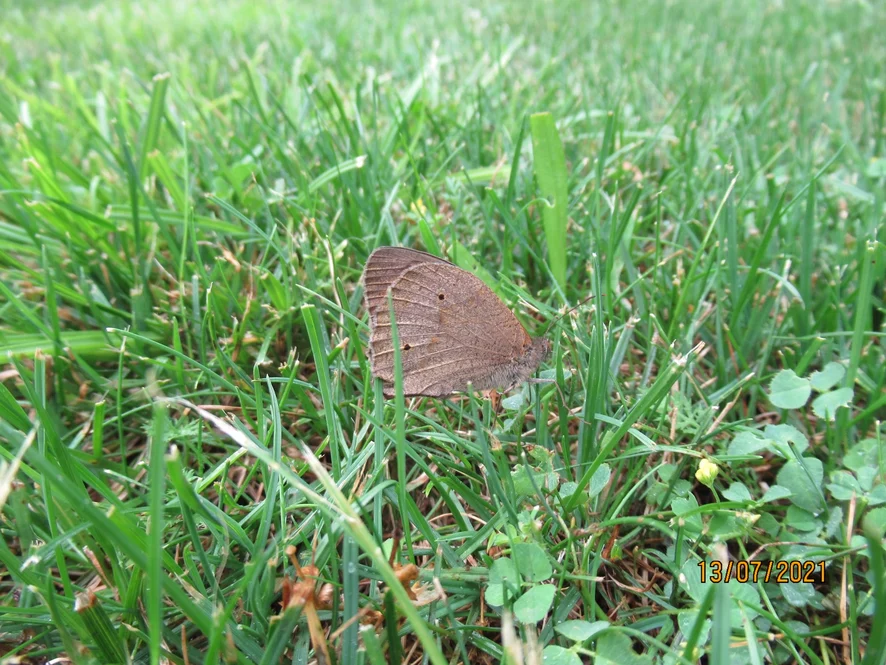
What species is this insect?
Maniola jurtina
